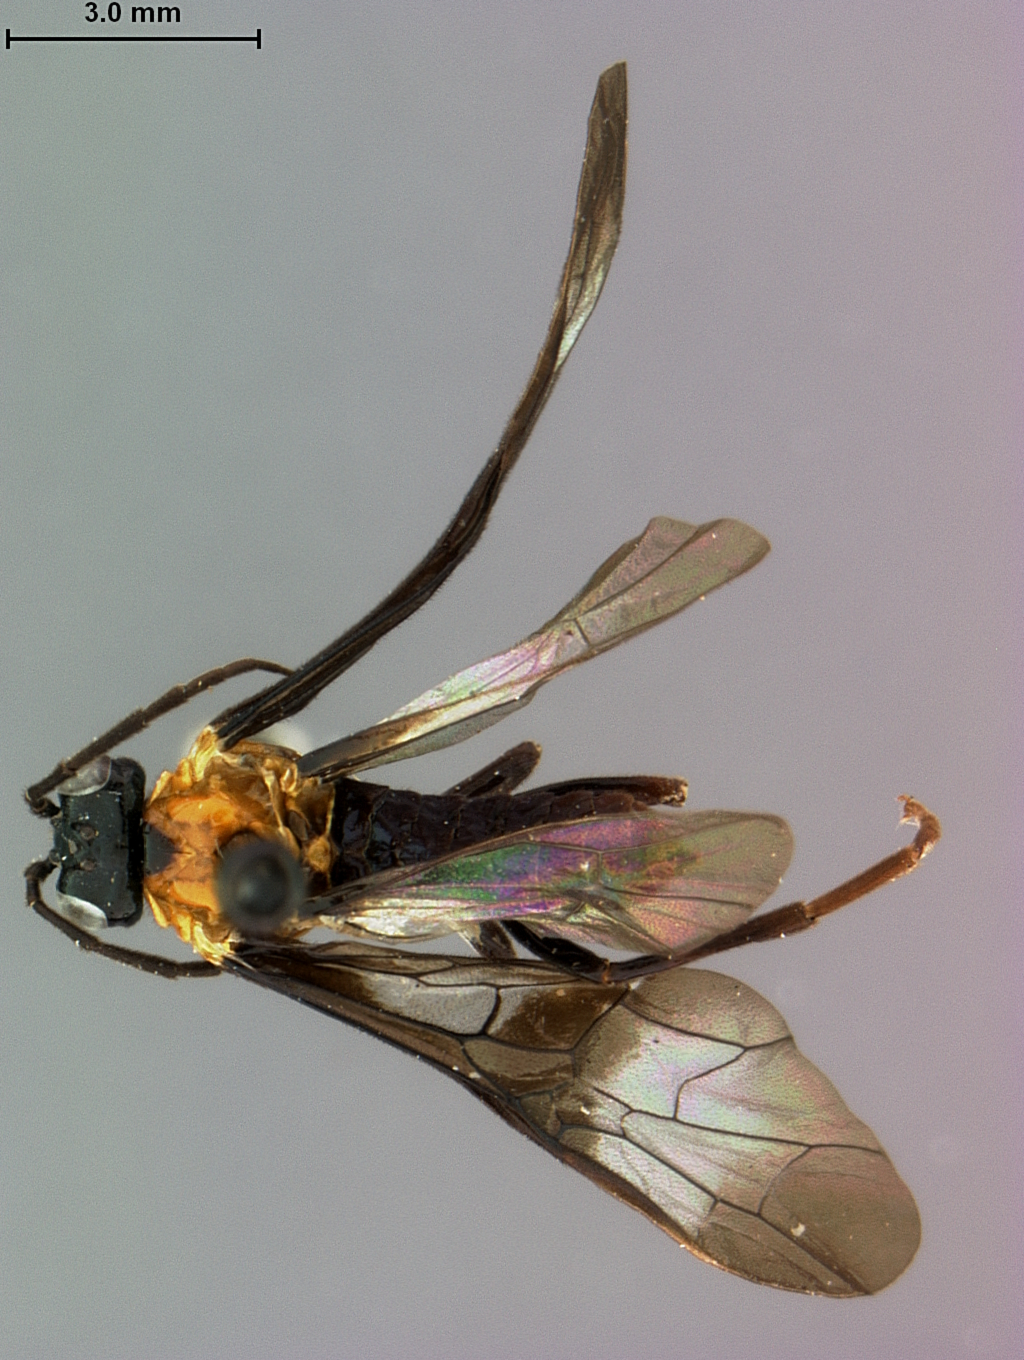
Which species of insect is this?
Acidiophora manni
